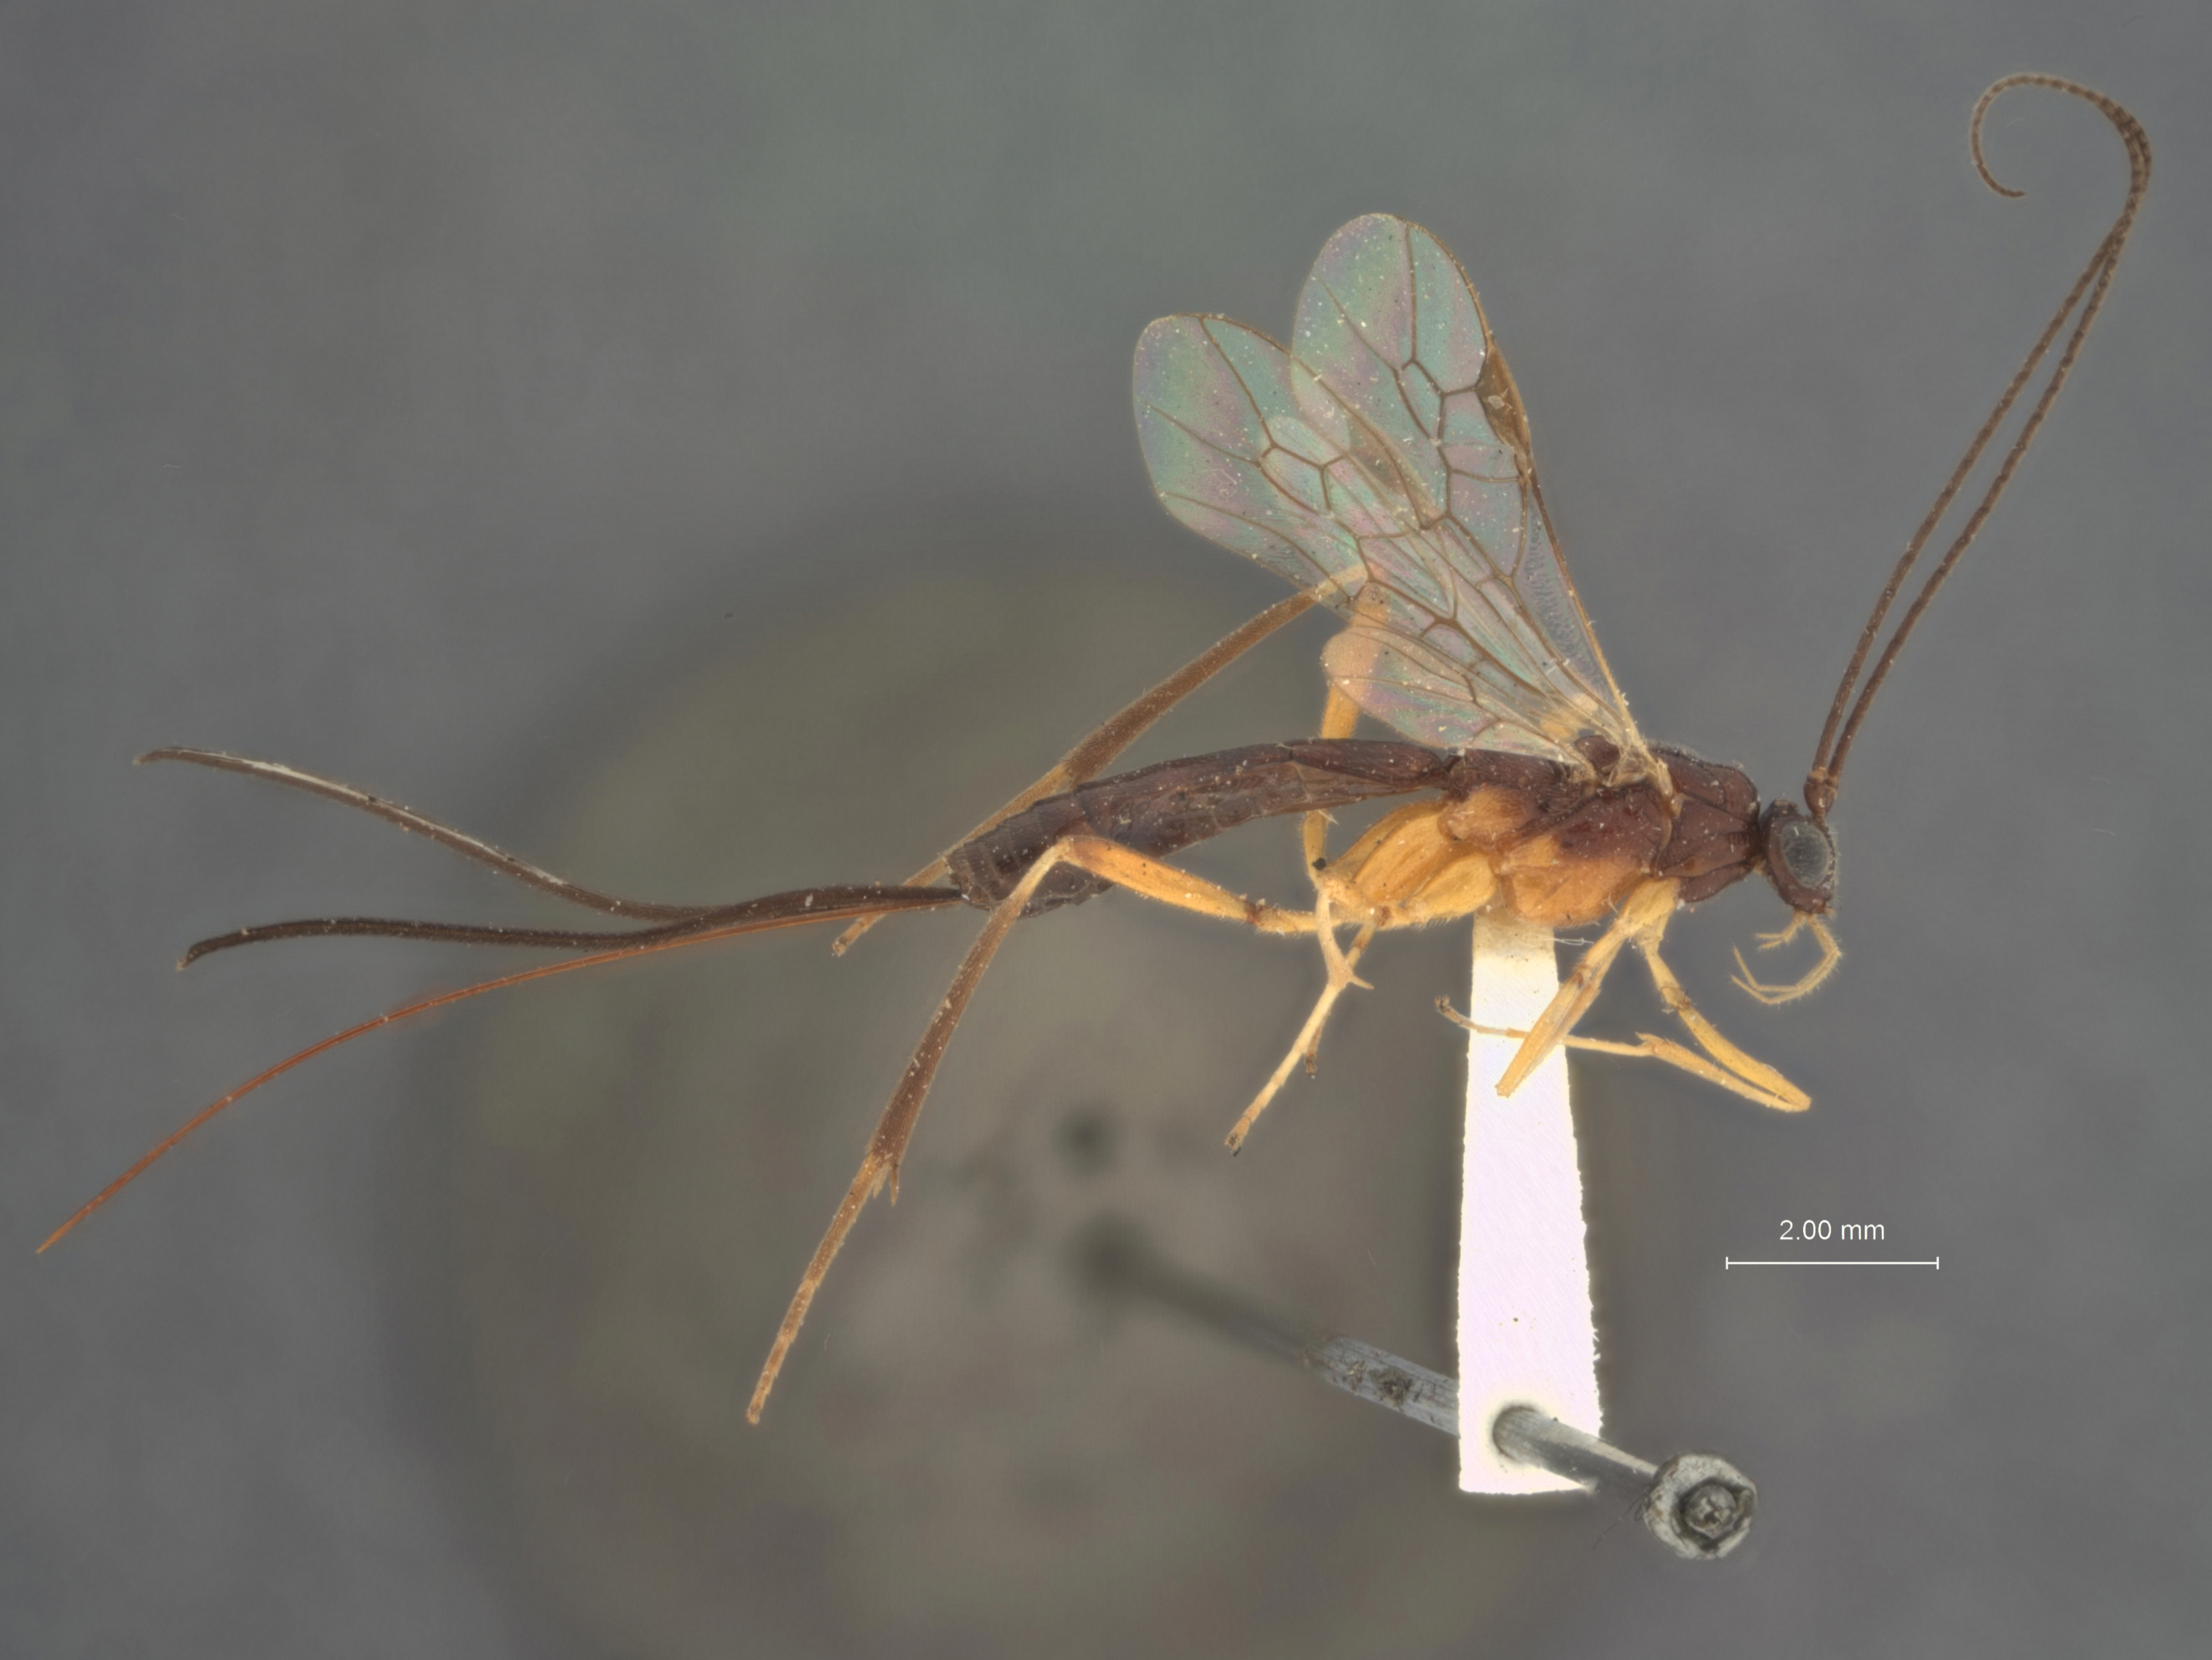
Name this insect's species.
Macrocentrus aegeriae
